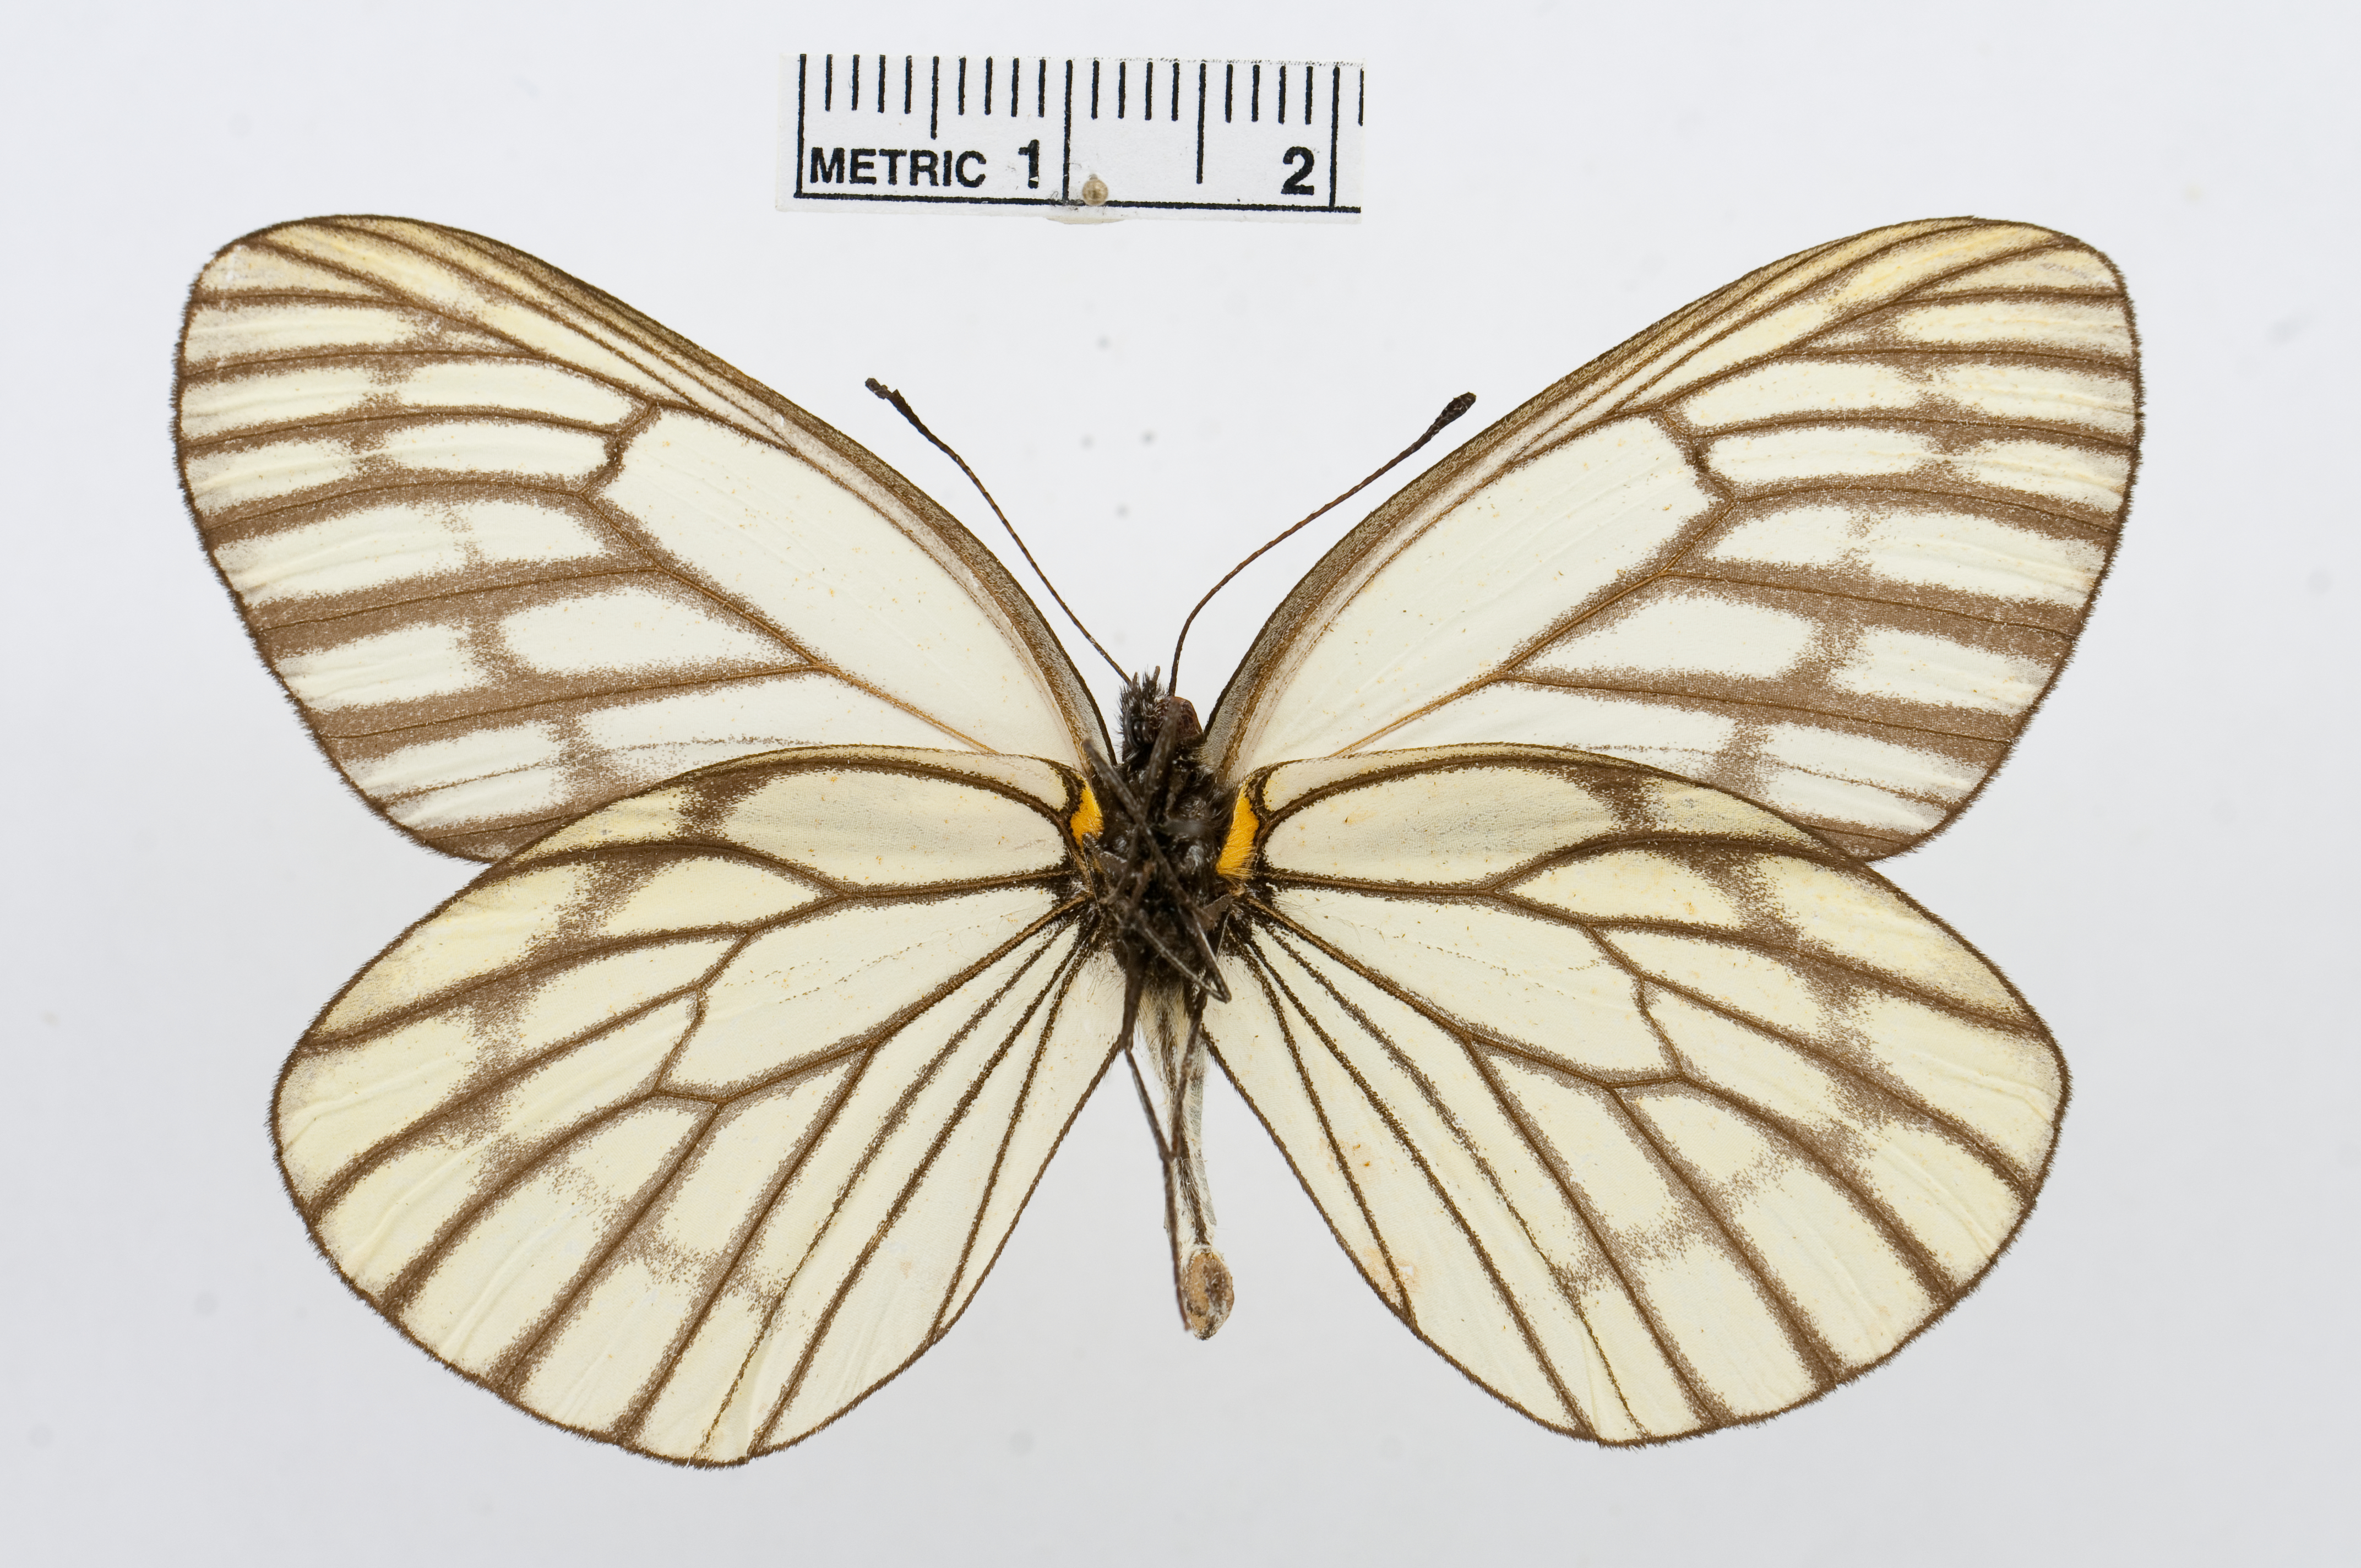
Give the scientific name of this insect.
Aporia largeteaui
